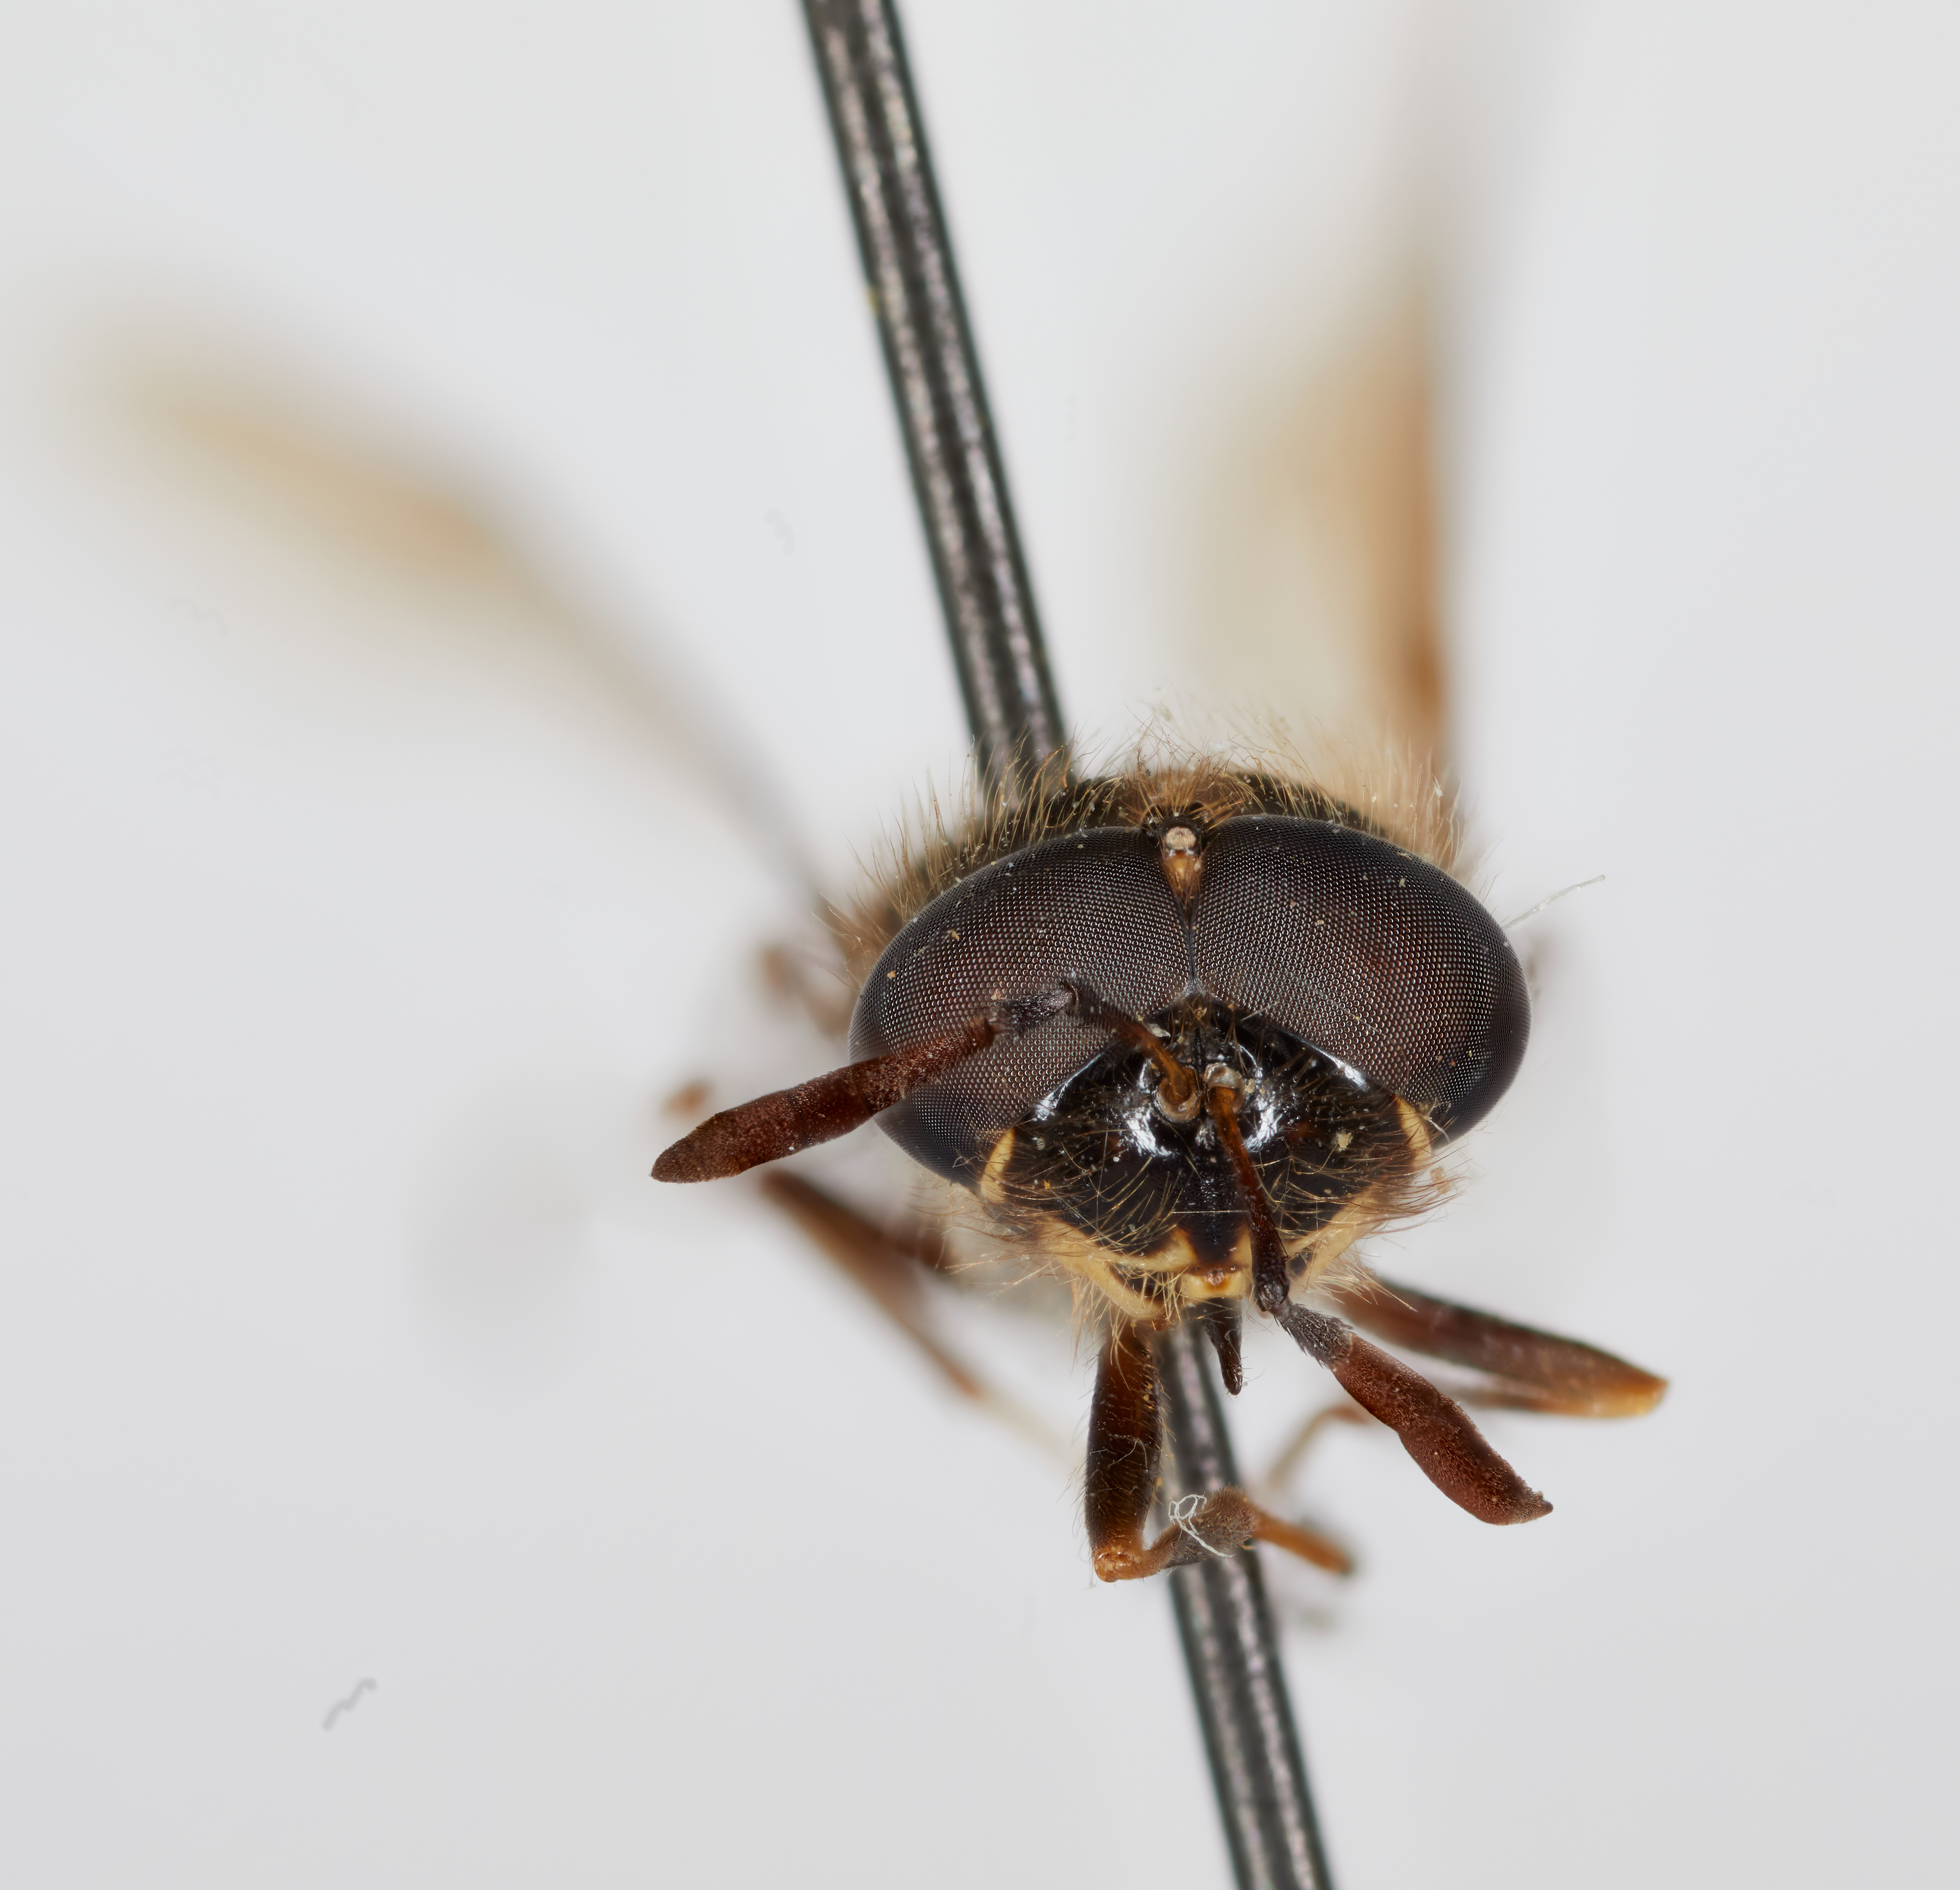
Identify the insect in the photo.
Hoplitimyia clavata
